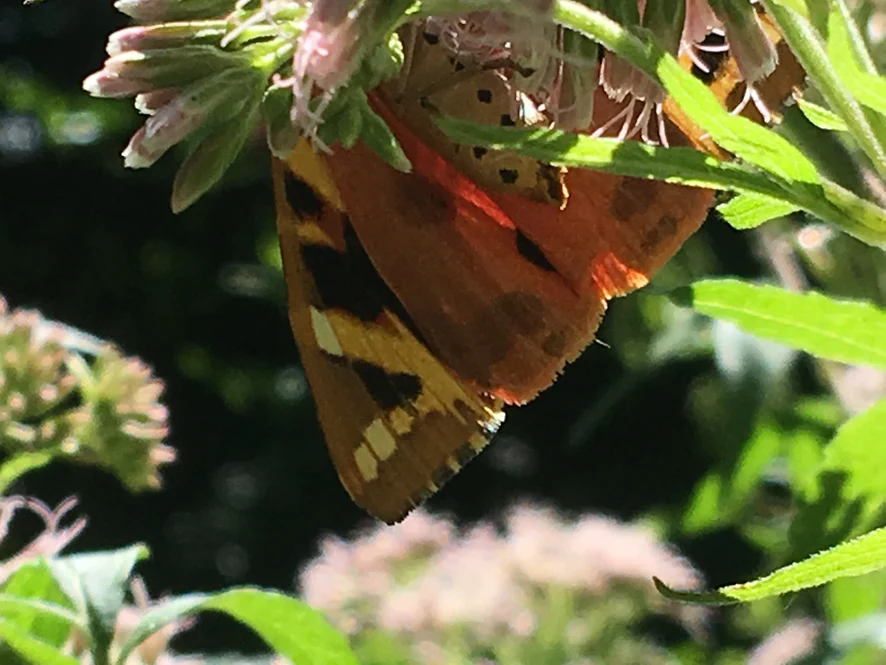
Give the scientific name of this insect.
Euplagia quadripunctaria
